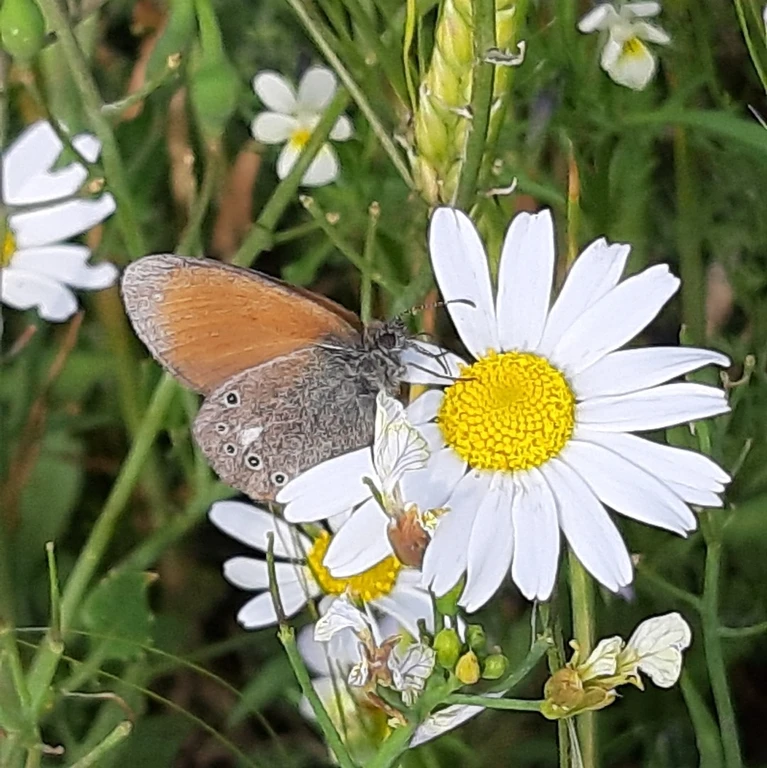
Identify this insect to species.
Coenonympha glycerion (also Coenonympha iphis)
